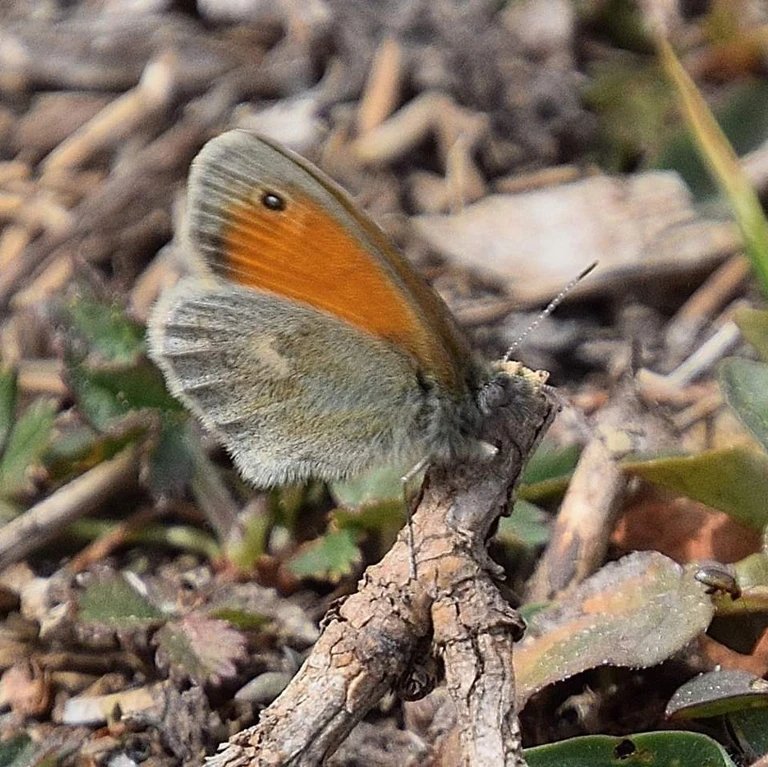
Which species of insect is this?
Coenonympha pamphilus
